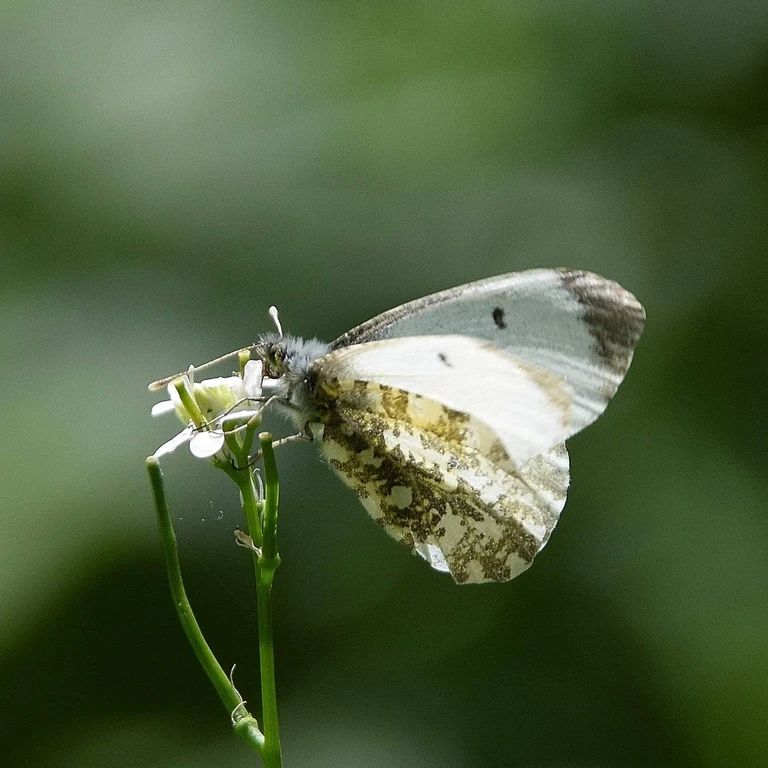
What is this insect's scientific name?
Anthocharis cardamines
